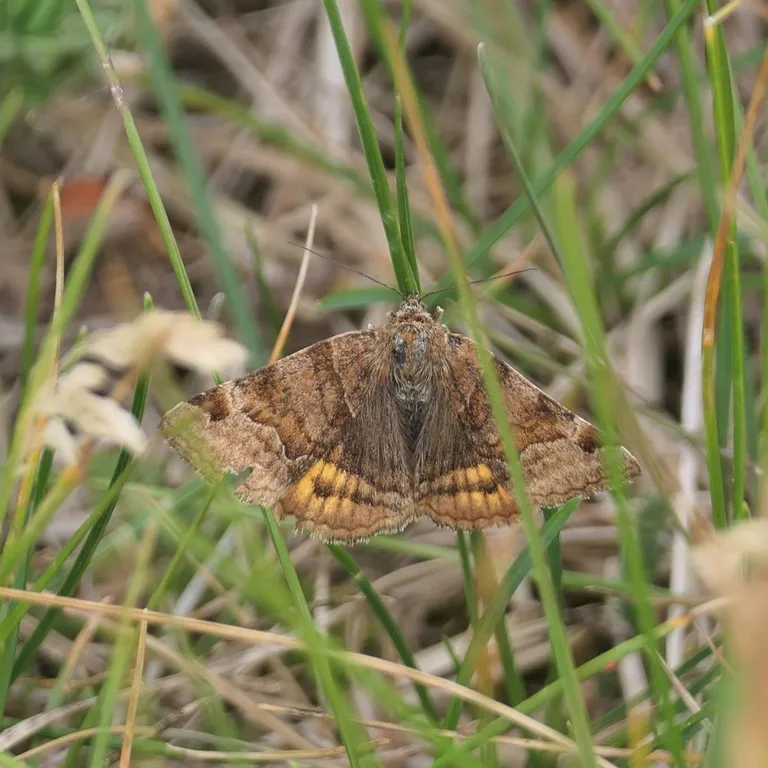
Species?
Euclidia glyphica
